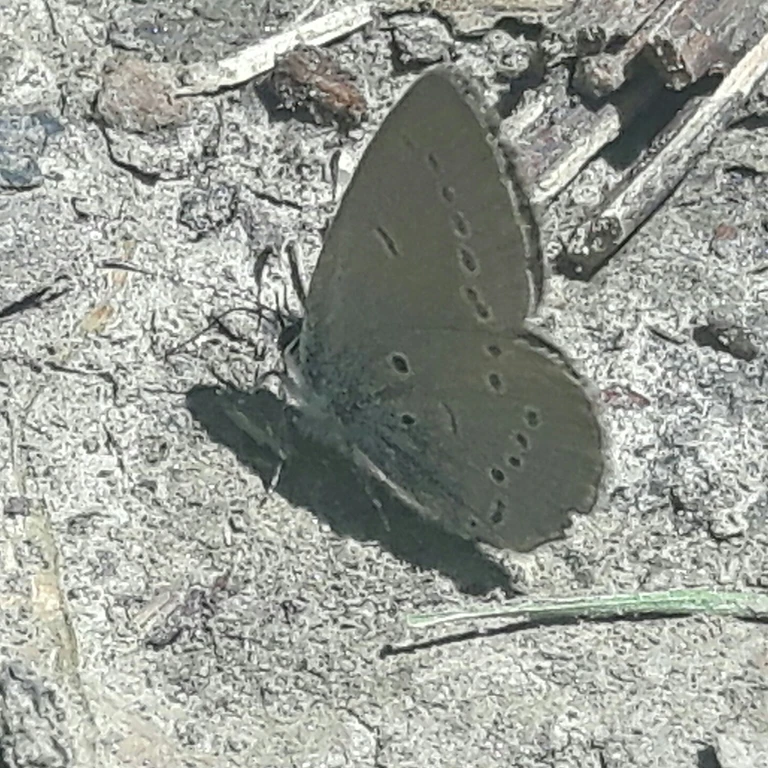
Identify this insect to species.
Cupido minimus
